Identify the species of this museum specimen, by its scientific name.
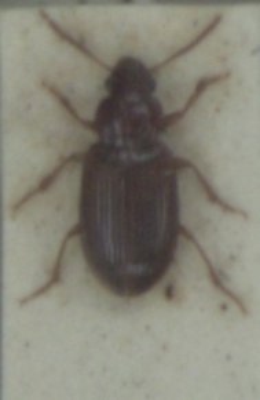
Bradycellus verbasci
